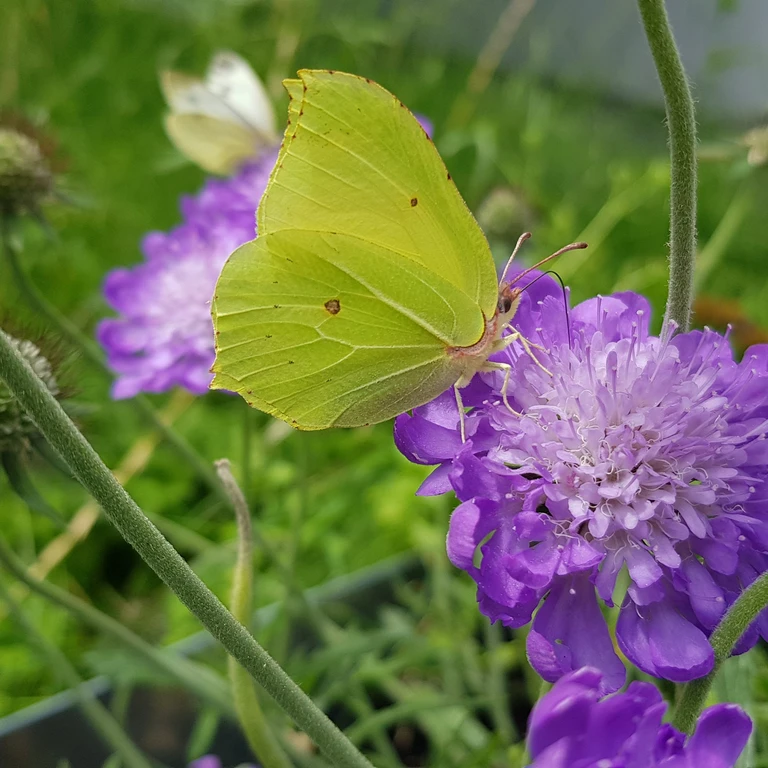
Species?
Gonepteryx rhamni
